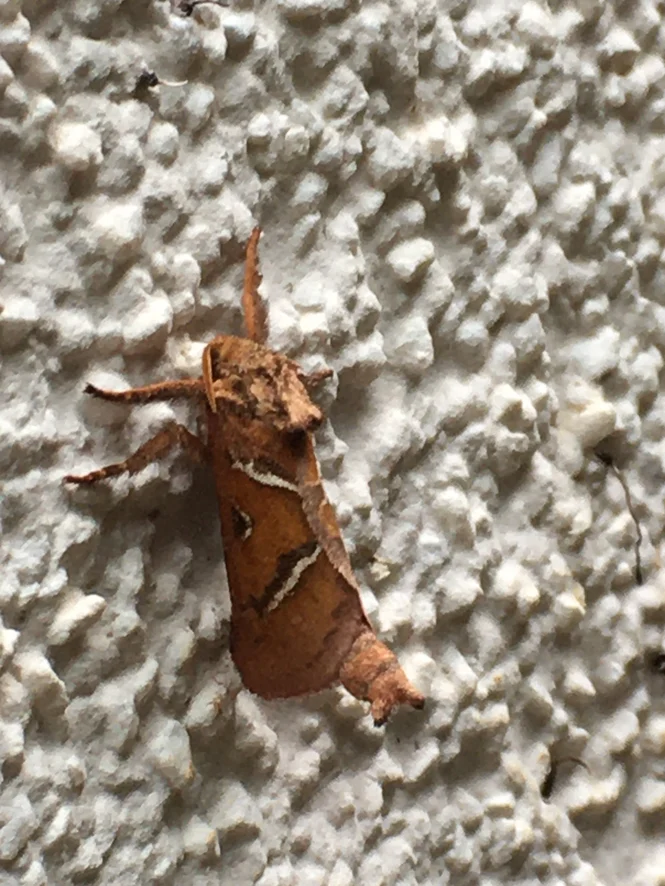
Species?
Triodia sylvina
